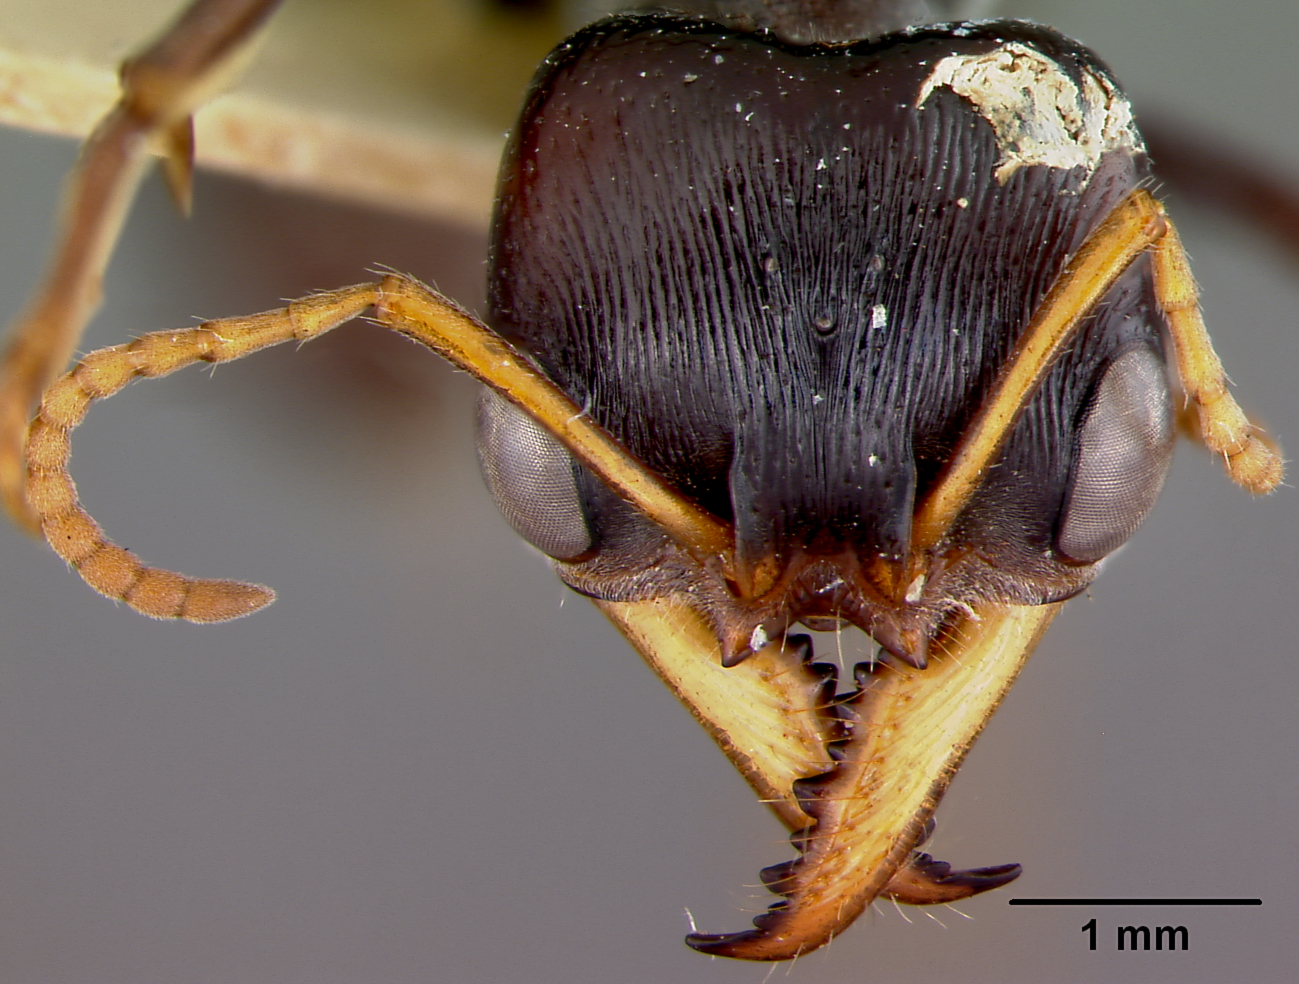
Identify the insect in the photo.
Myrmecia aberrans
